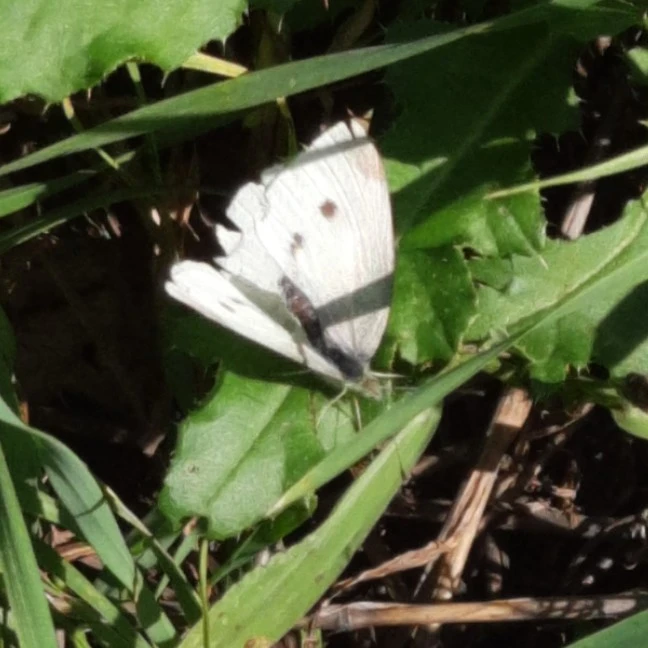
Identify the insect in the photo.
Pieris rapae
